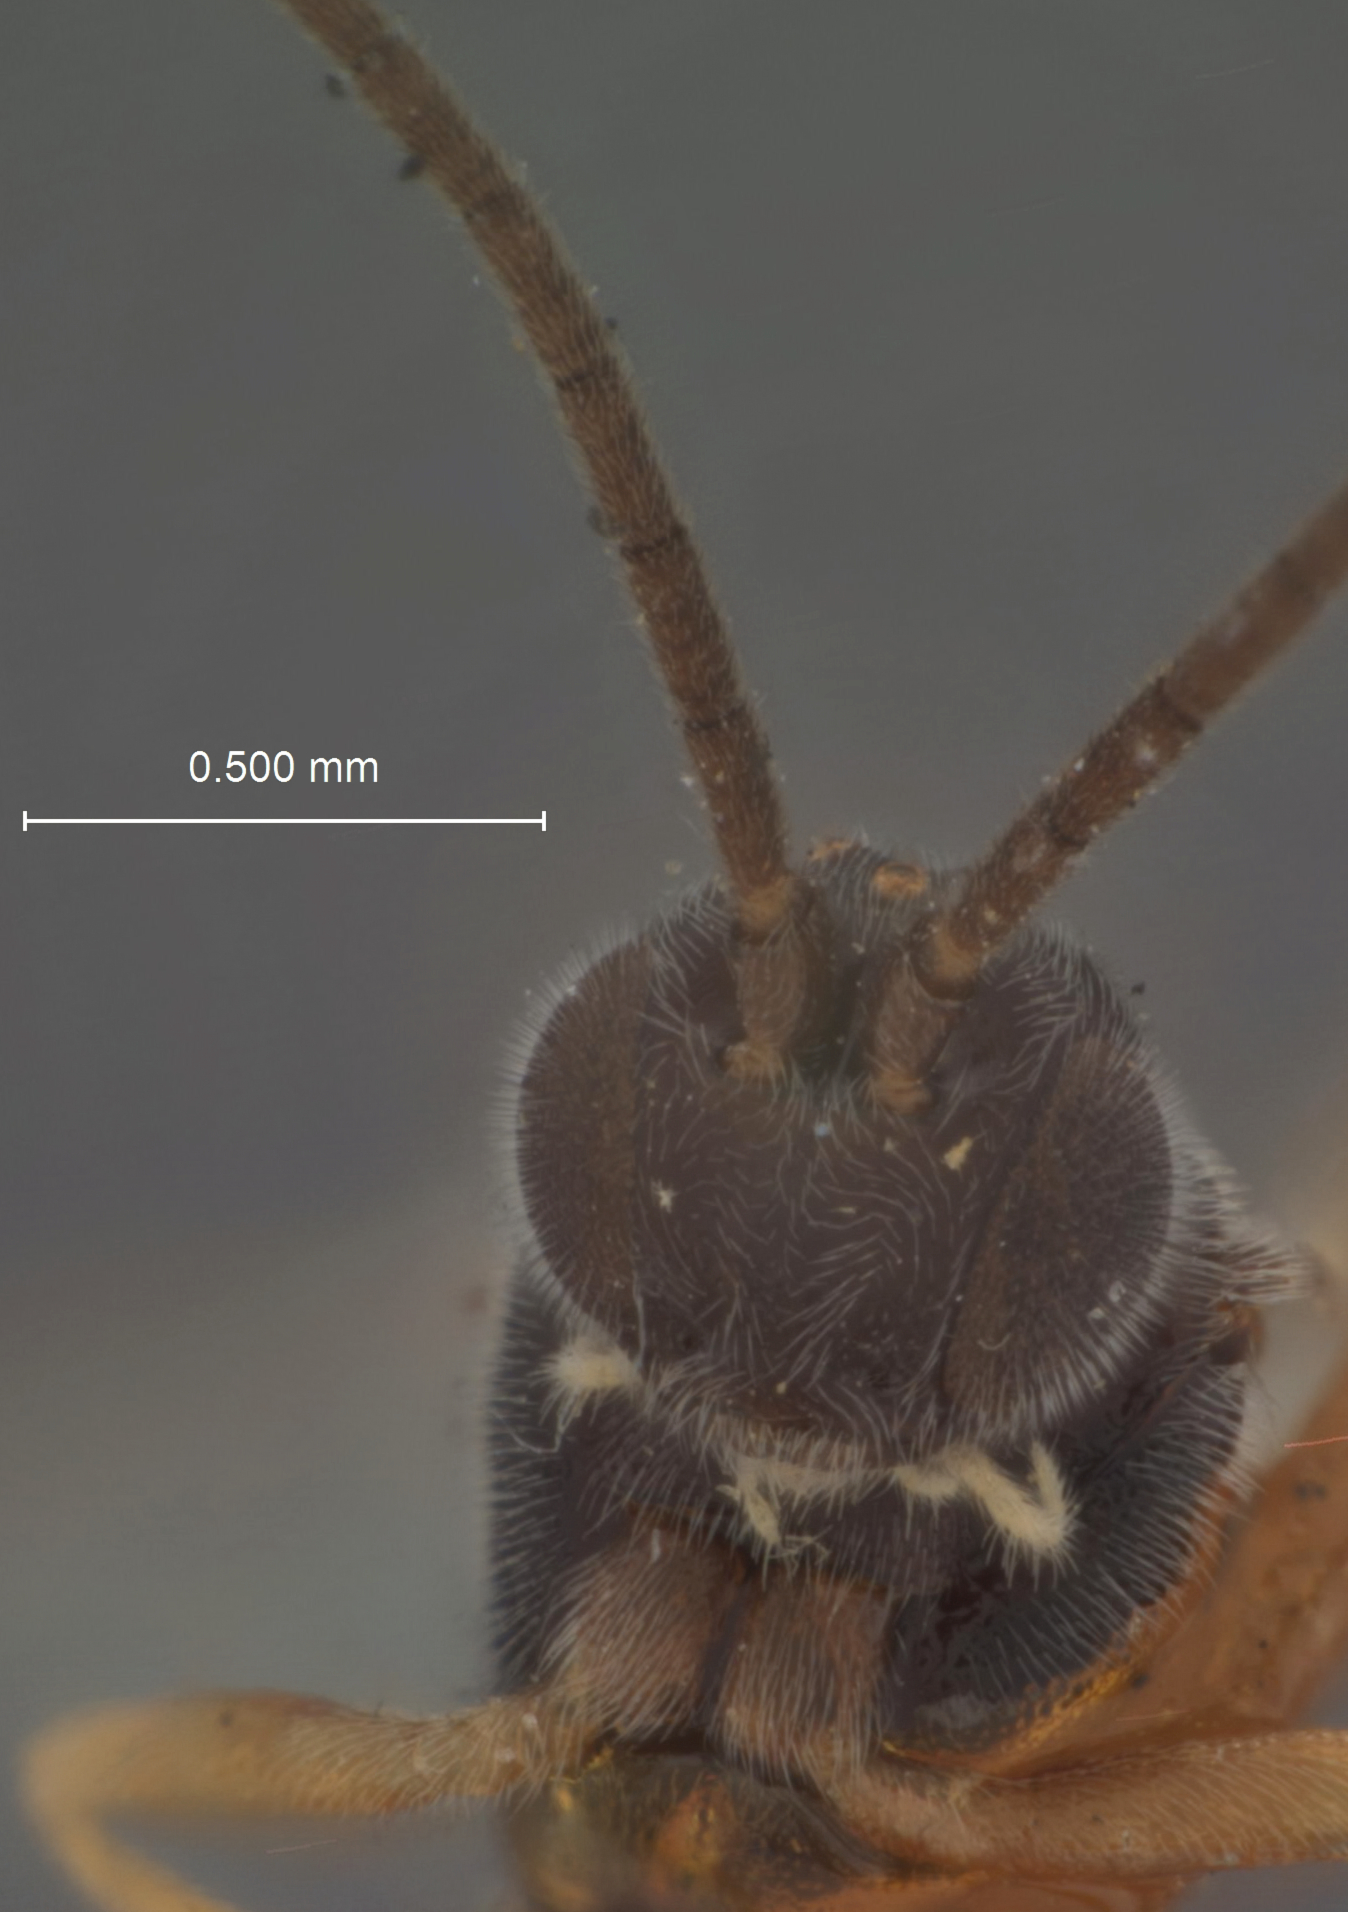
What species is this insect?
Apanteles coedicius
